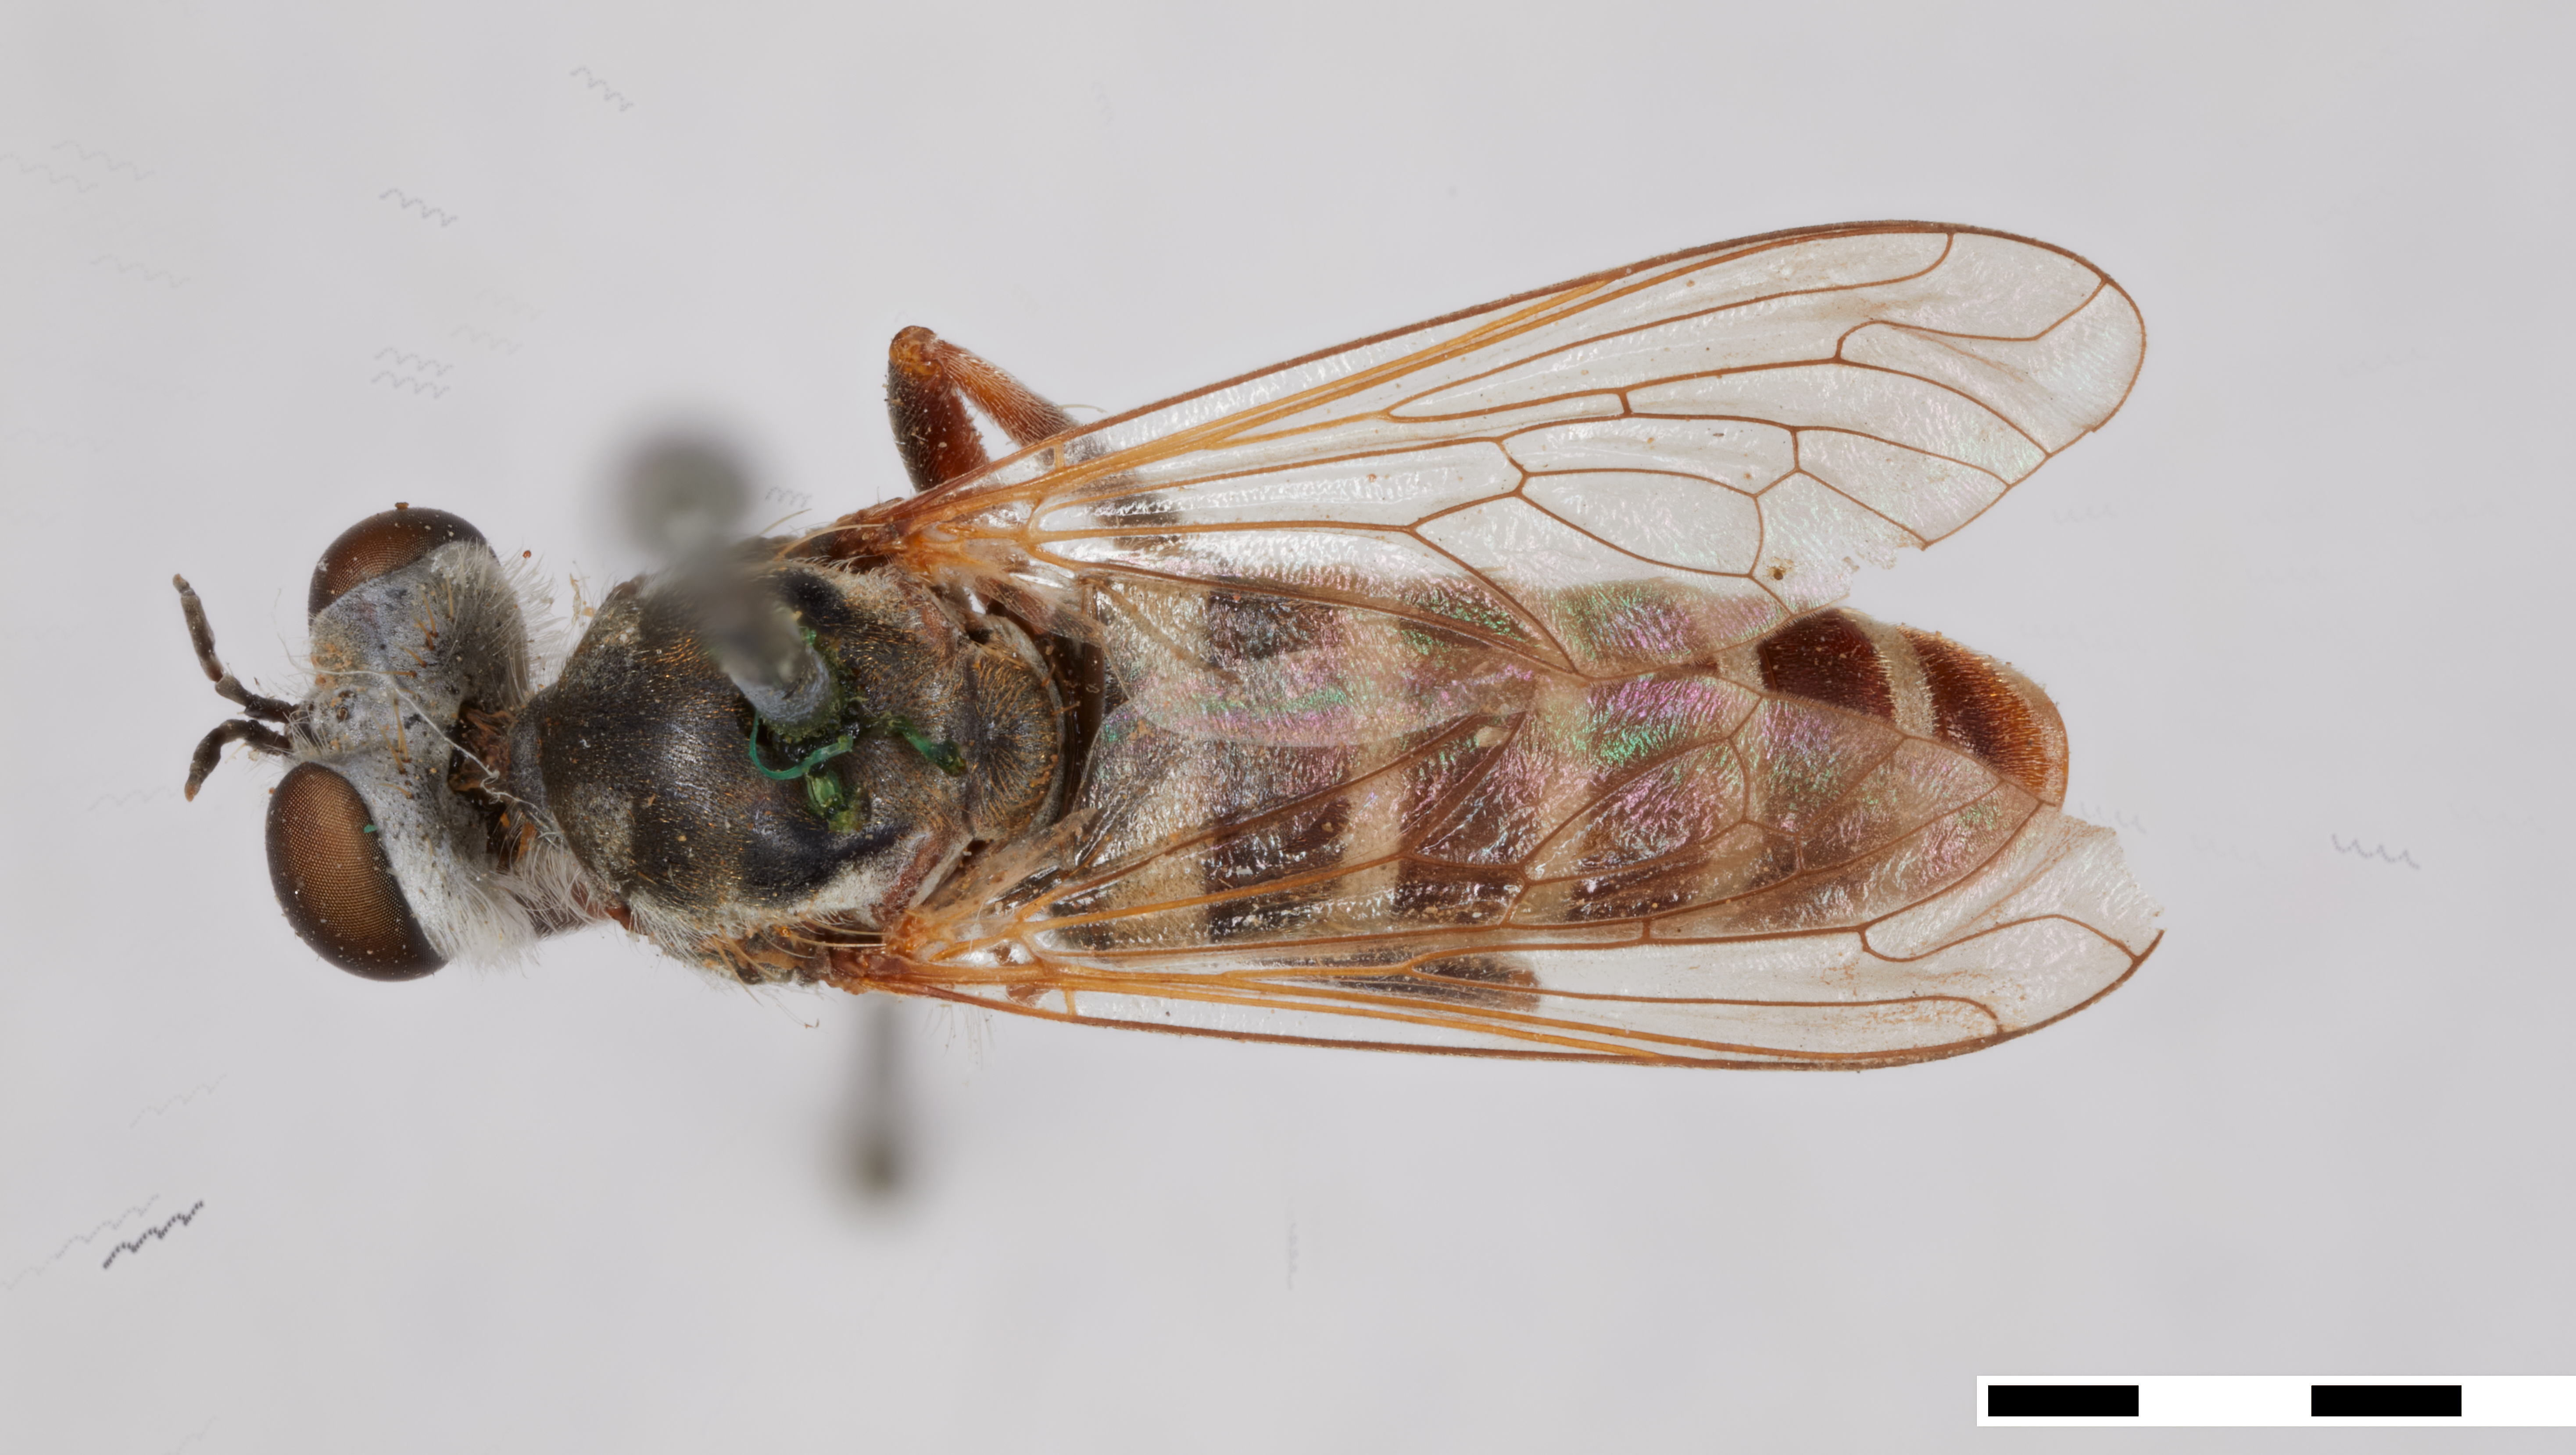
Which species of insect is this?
Laphystia limatulus
